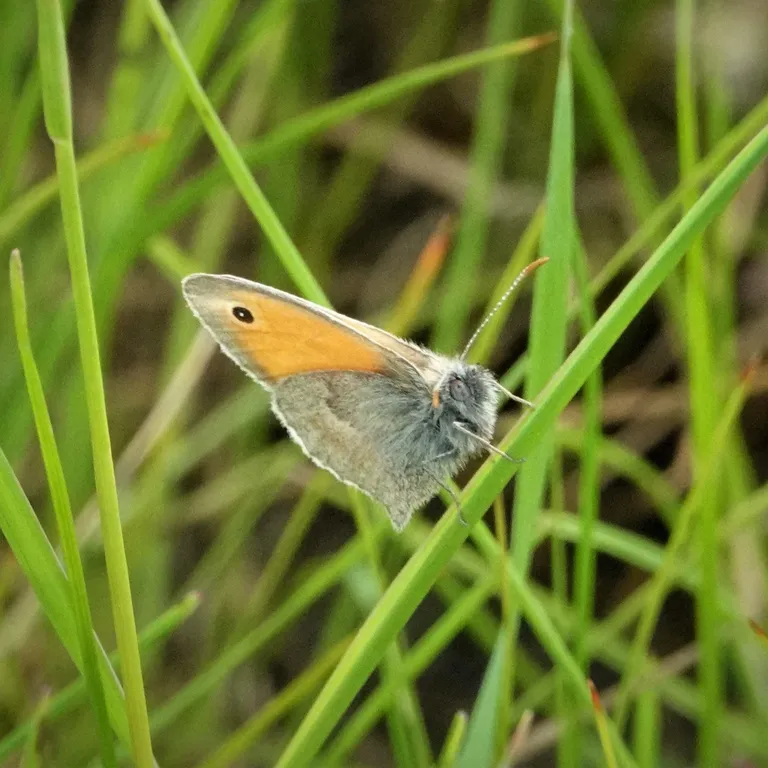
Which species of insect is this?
Coenonympha pamphilus
